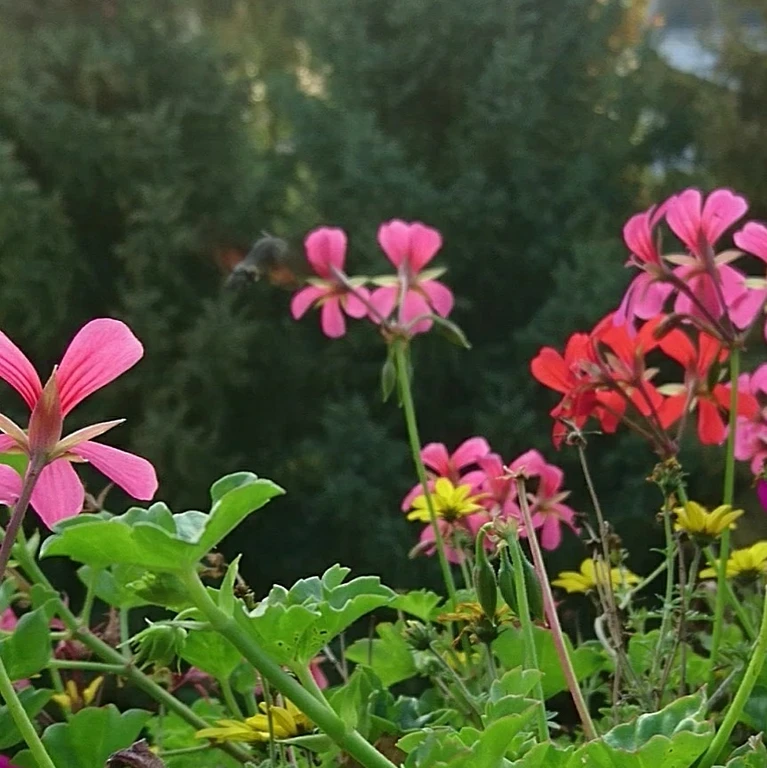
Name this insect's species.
Macroglossum stellatarum
